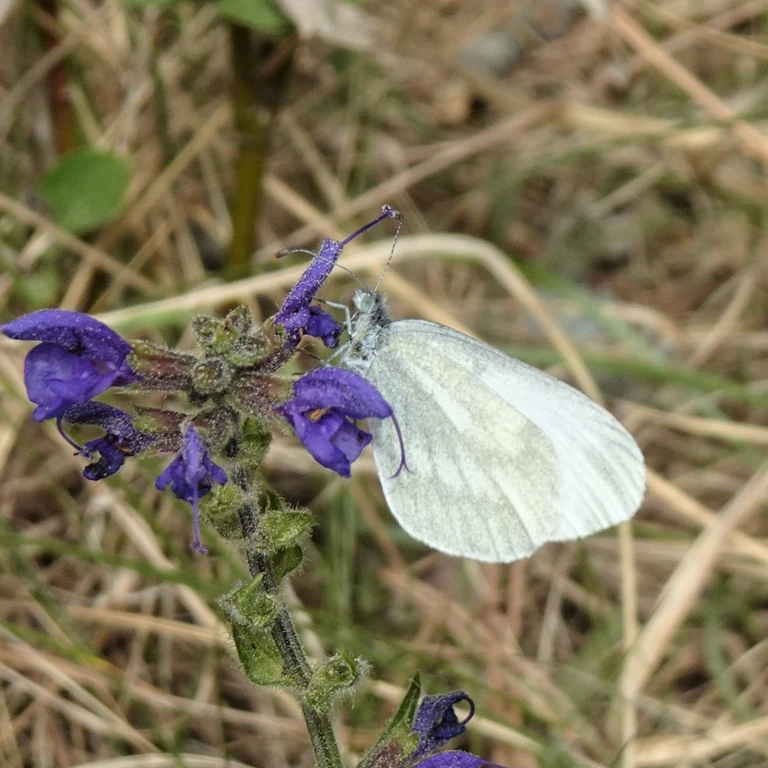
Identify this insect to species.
Leptidea sinapis/juvernica
